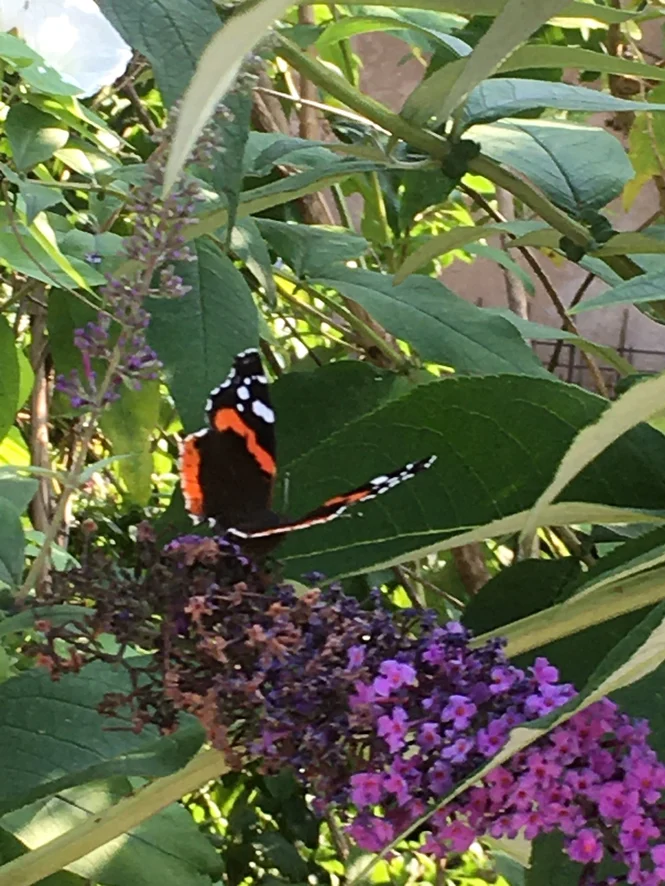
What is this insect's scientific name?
Vanessa atalanta
